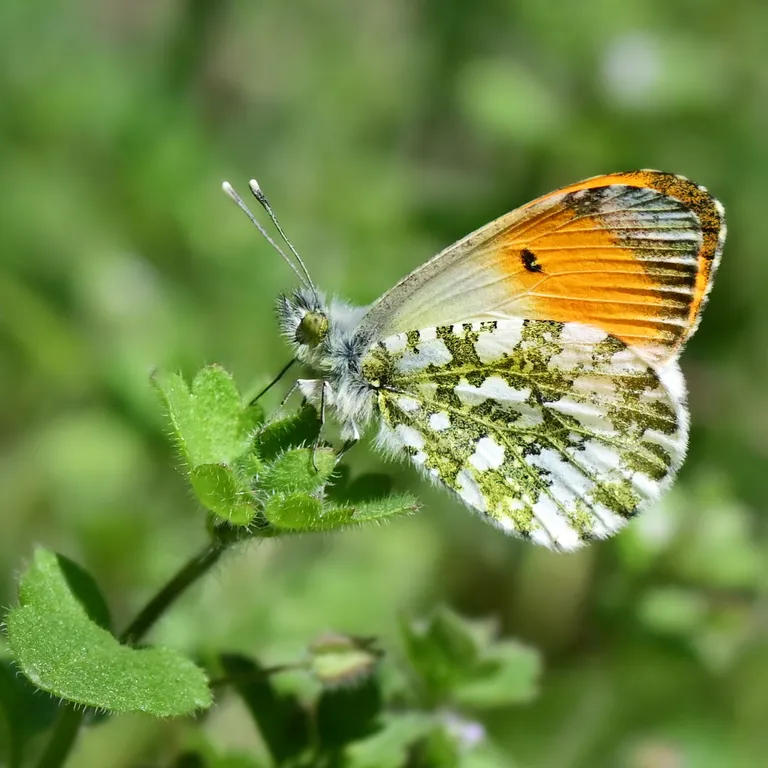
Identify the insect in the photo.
Anthocharis cardamines
